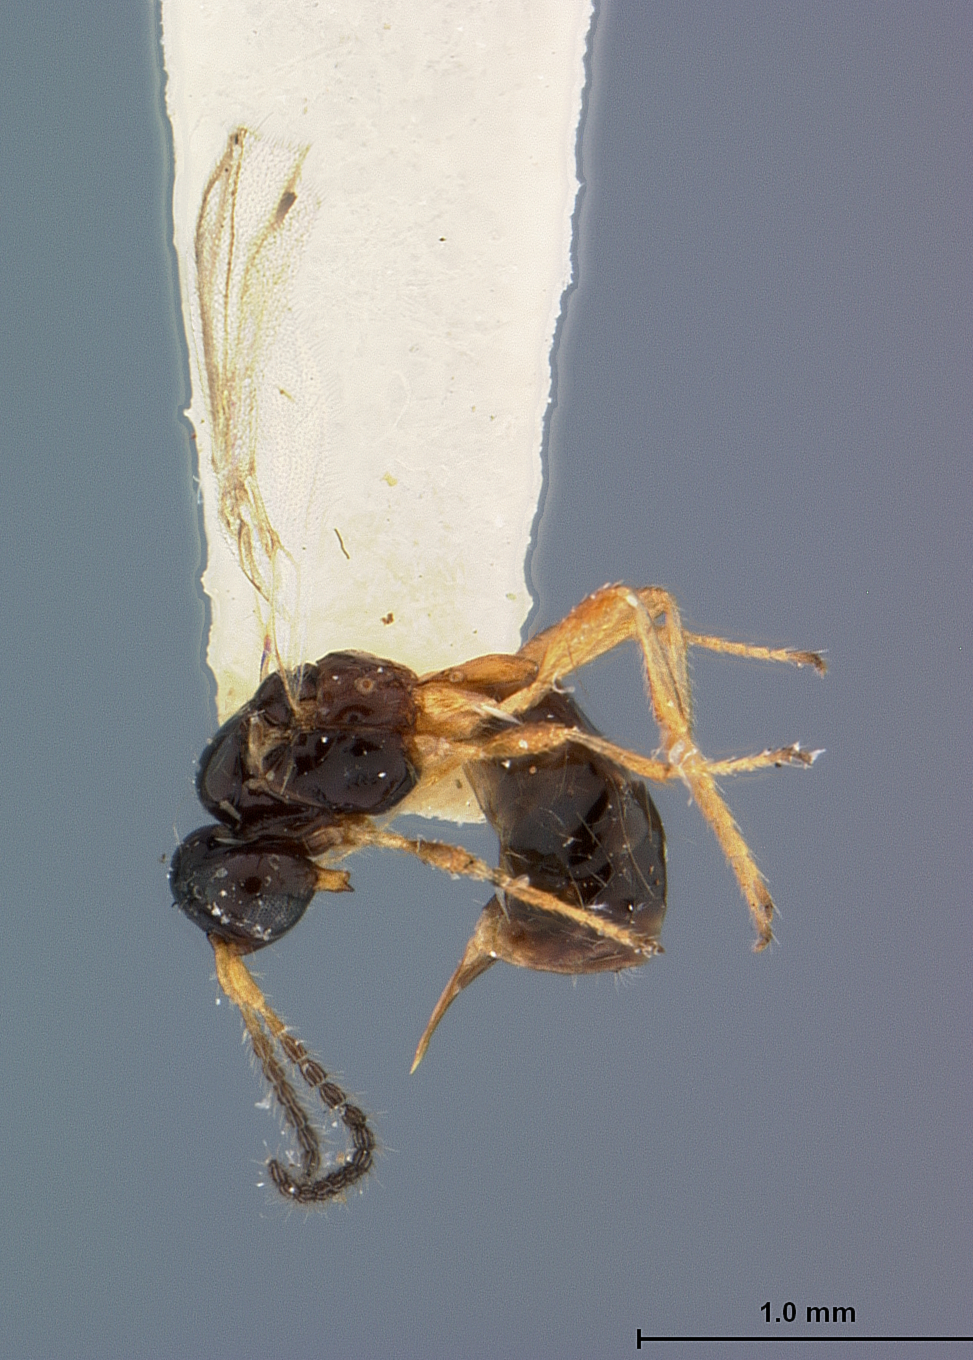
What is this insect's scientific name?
Synaldis trematosa
